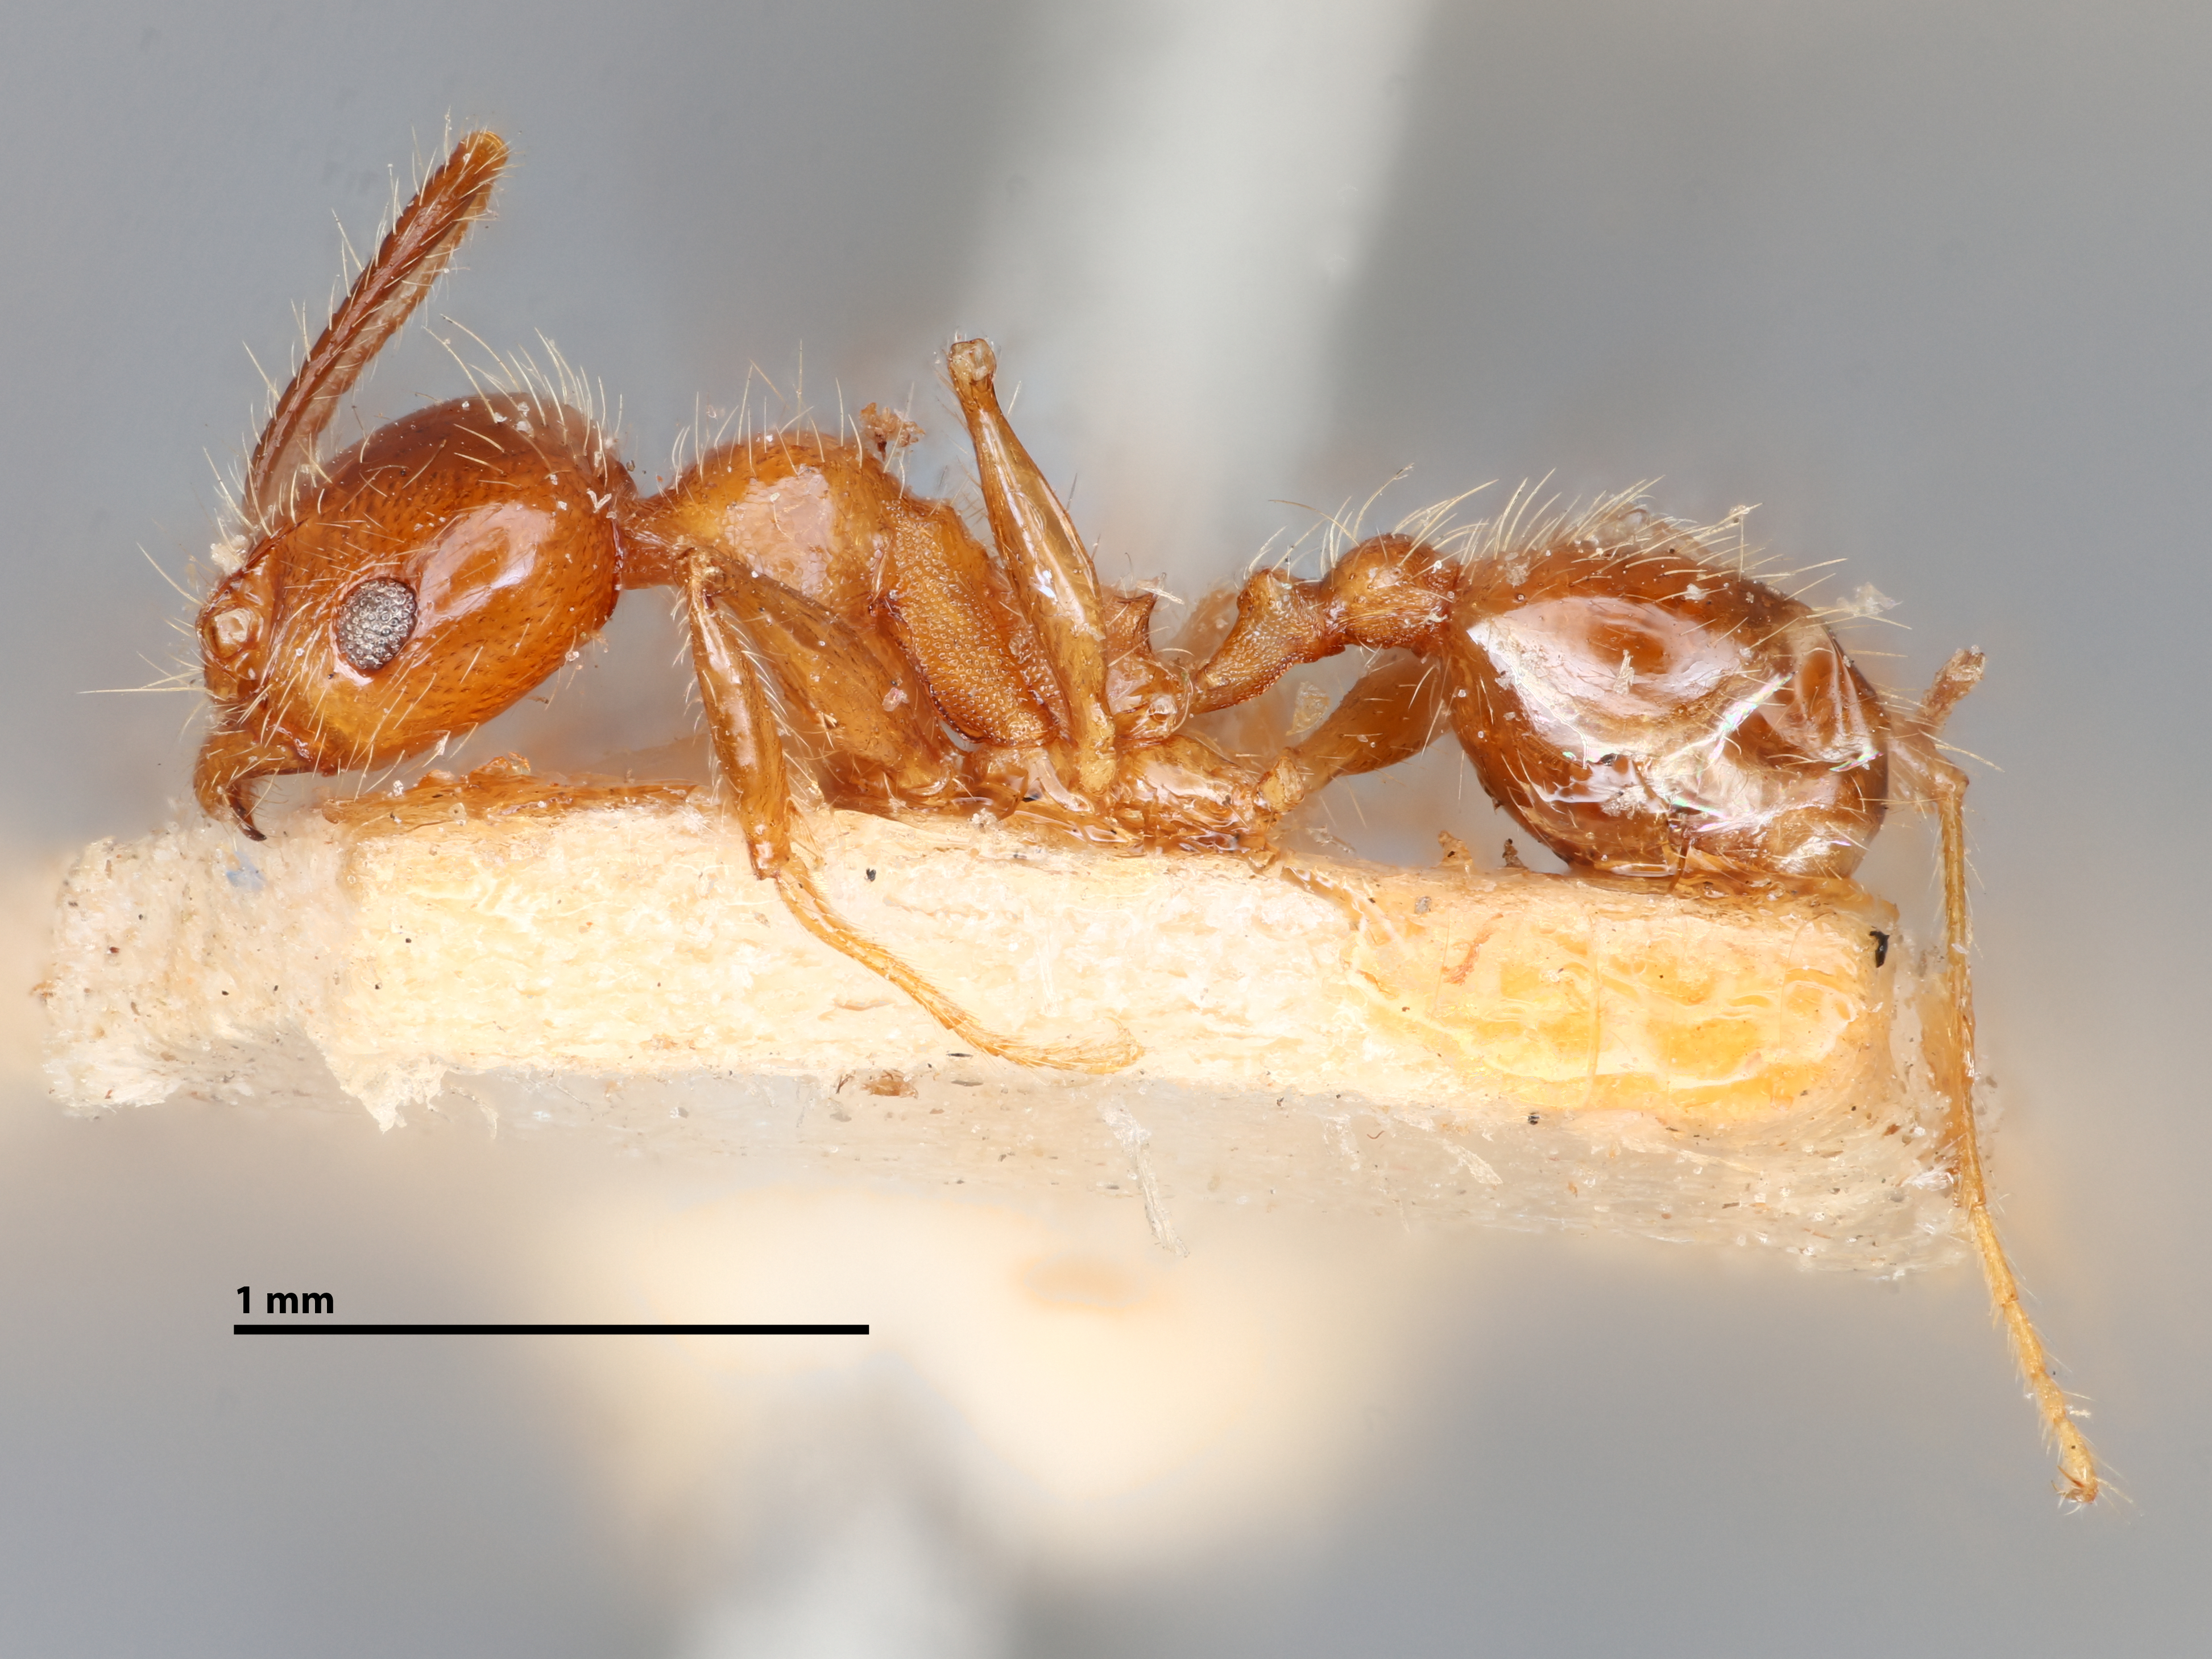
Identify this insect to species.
Pheidole dentata
